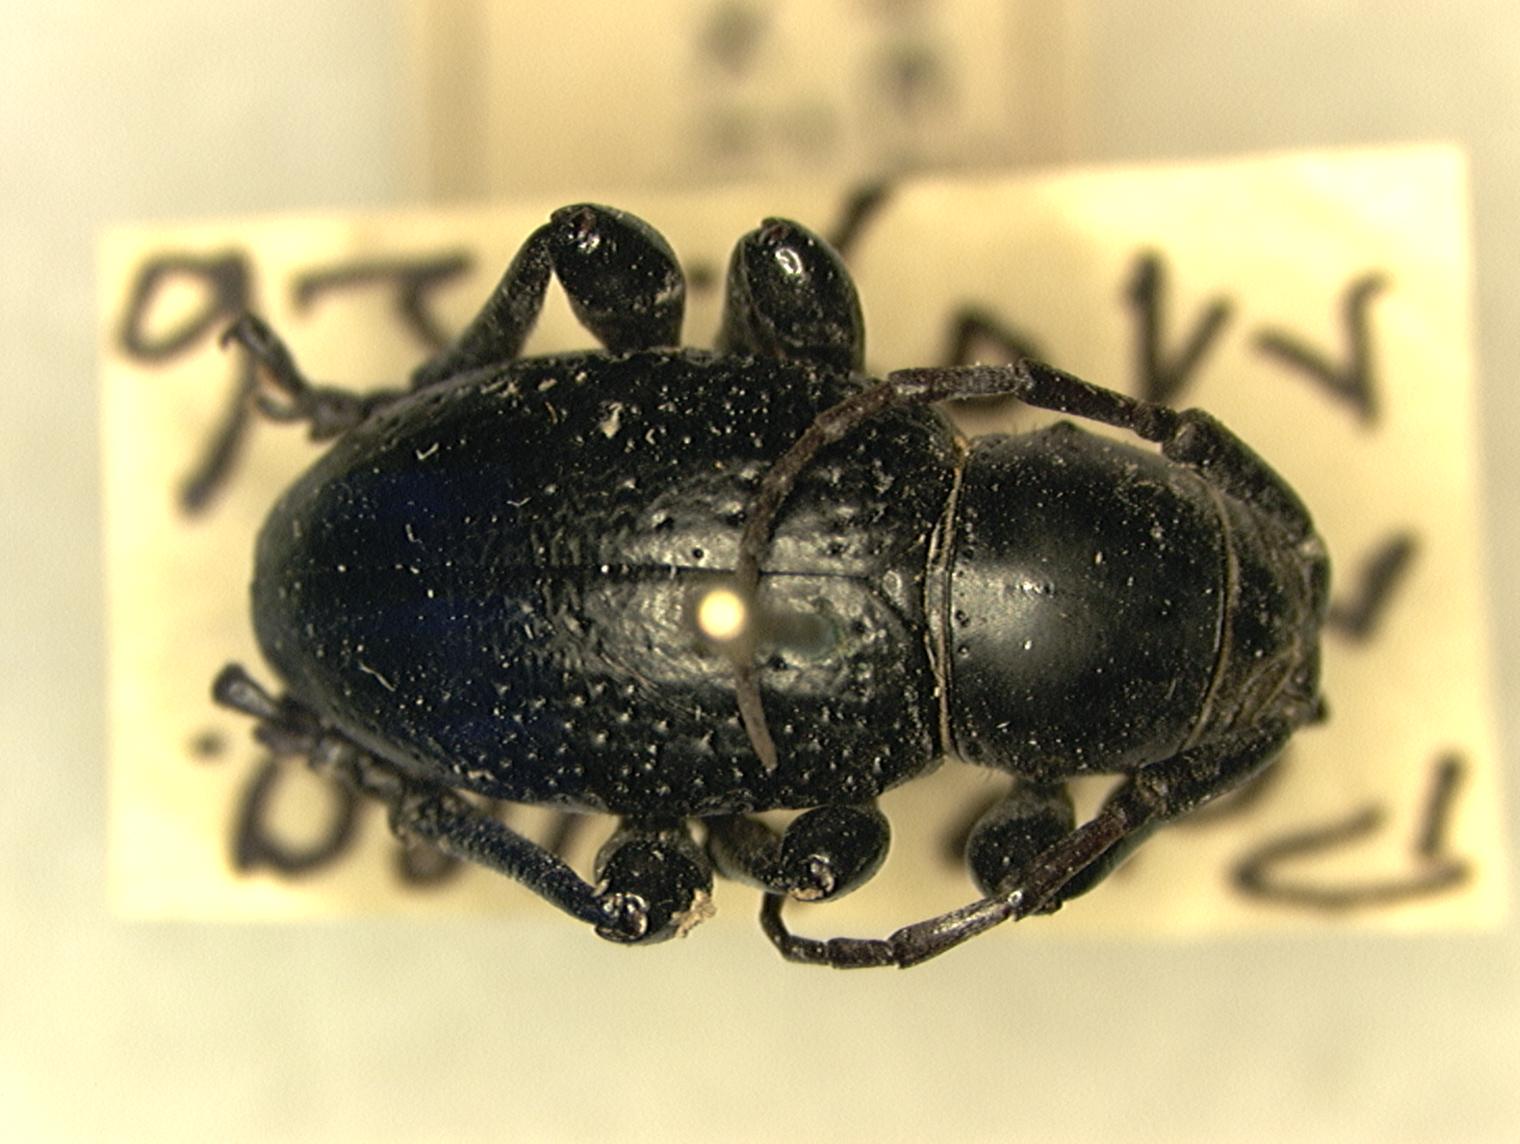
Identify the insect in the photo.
Moneilema mexicanum
